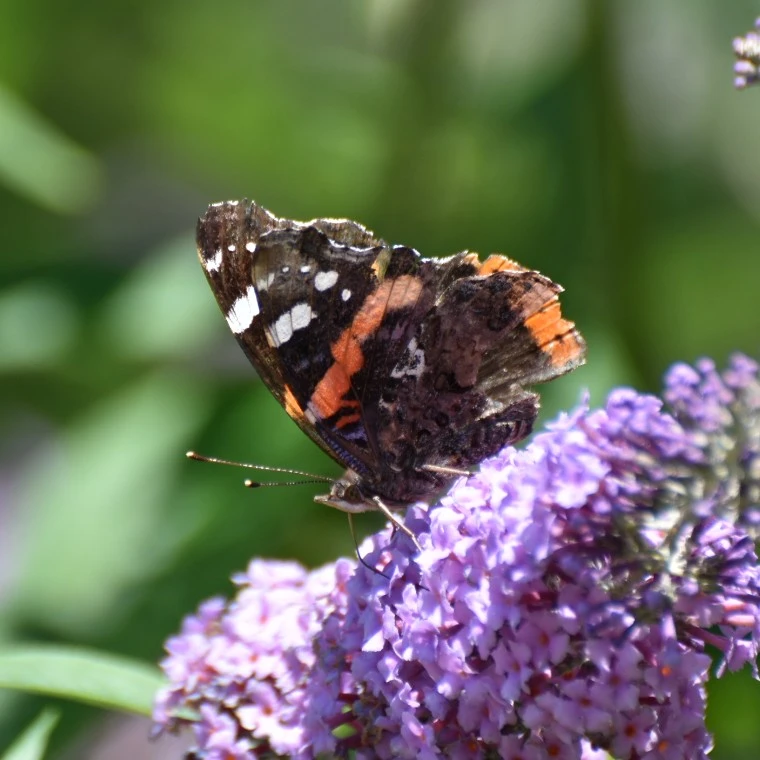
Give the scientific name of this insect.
Vanessa atalanta
